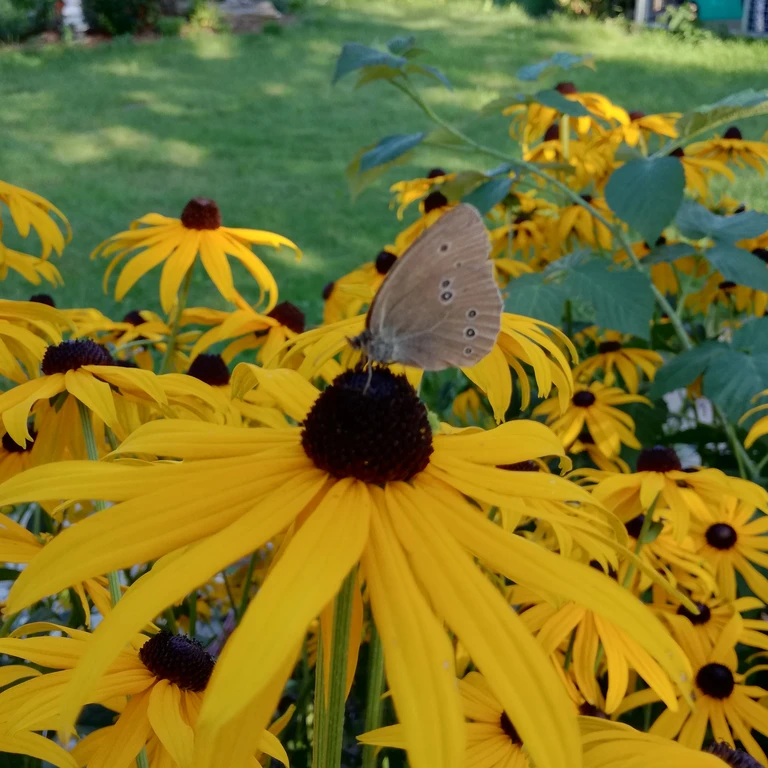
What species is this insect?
Aphantopus hyperantus
